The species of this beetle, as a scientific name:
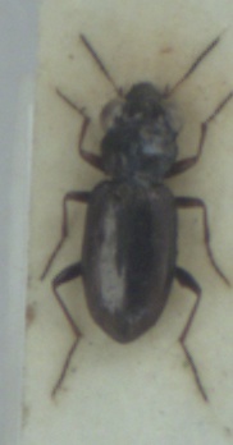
Notiophilus rufipes
